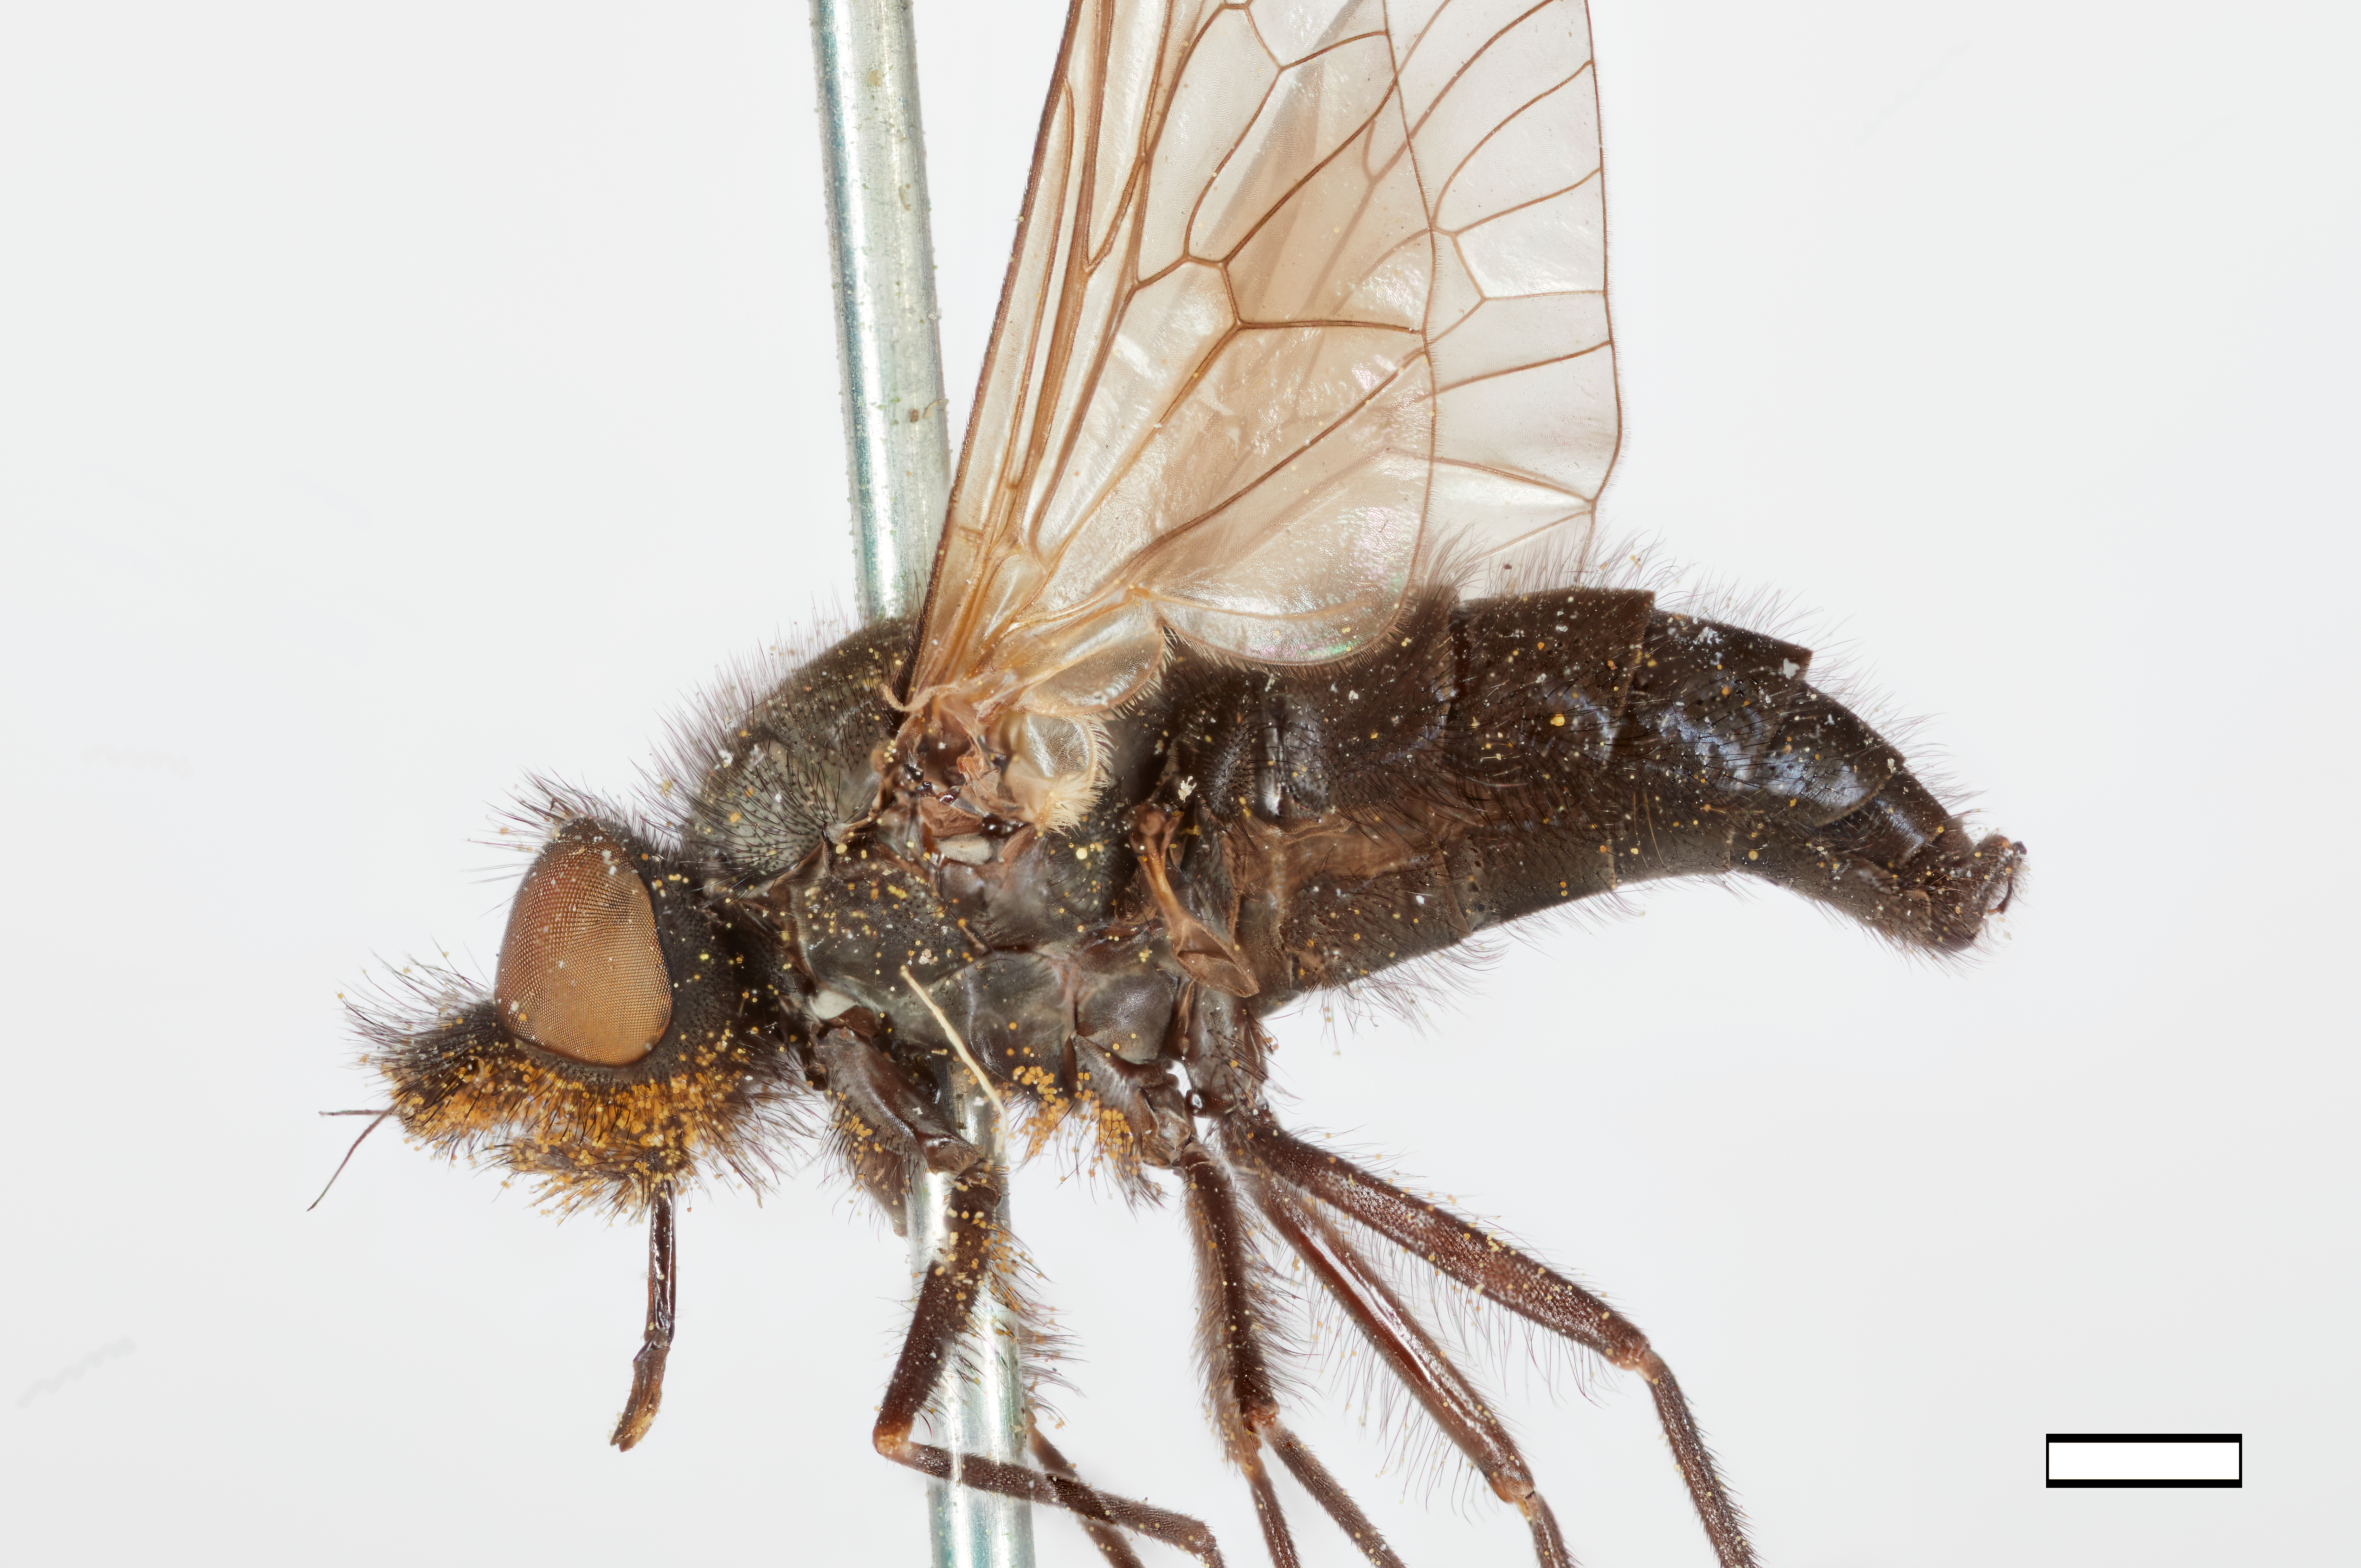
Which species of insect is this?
Symphoromyia cruenta
